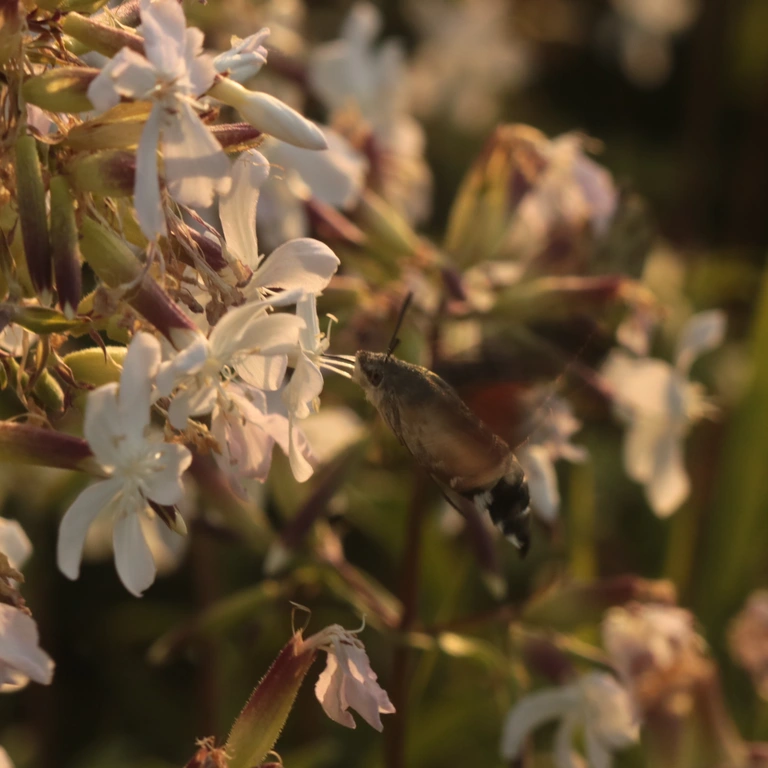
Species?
Macroglossum stellatarum
